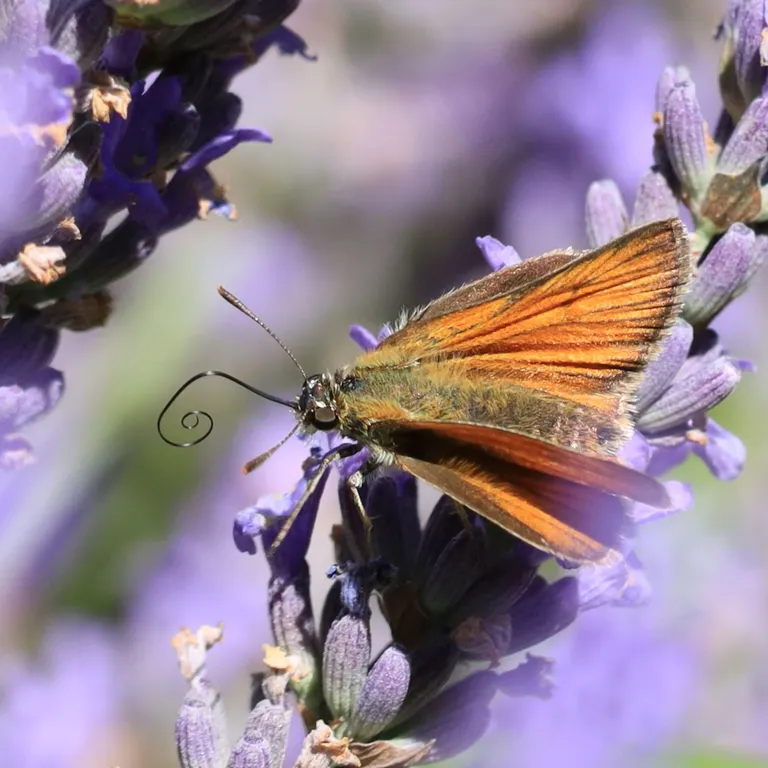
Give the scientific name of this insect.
Thymelicus sylvestris
